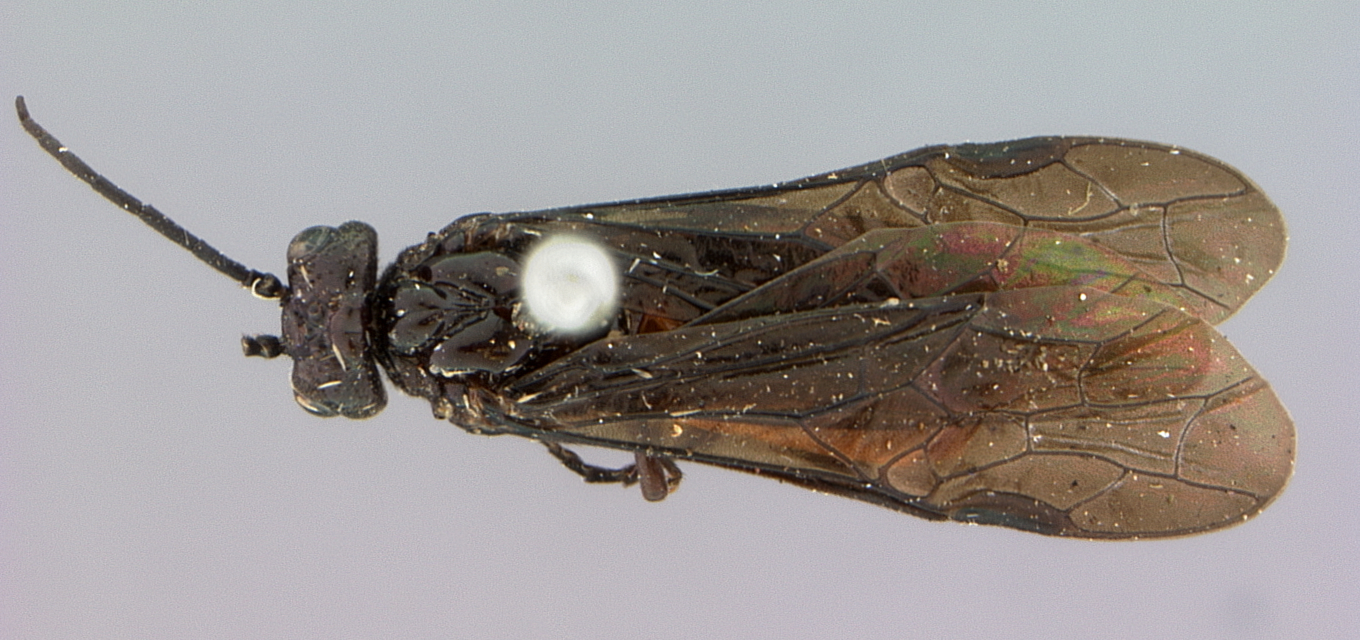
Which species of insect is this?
Strongylogaster tuberculiceps
